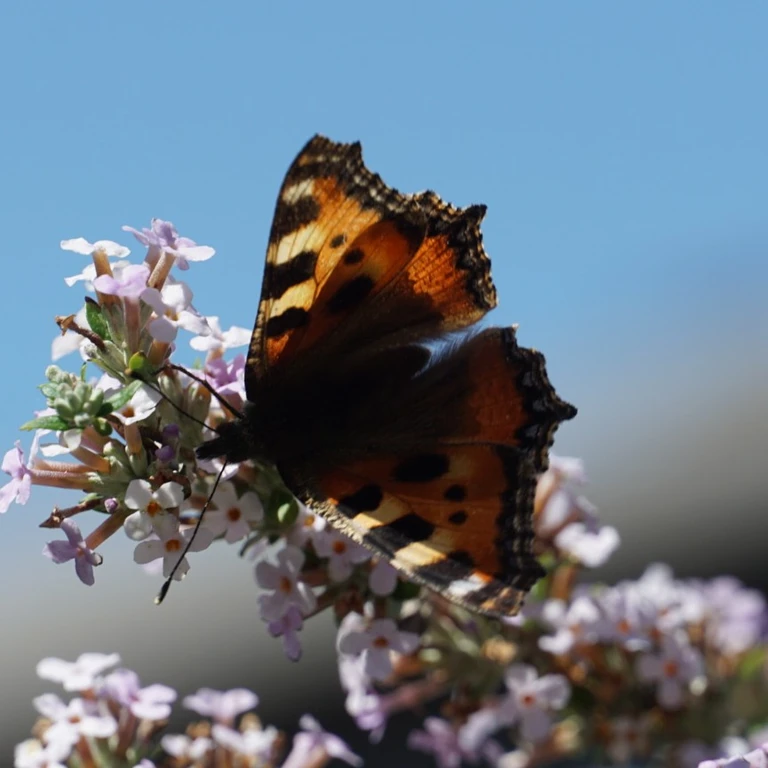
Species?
Aglais urticae
